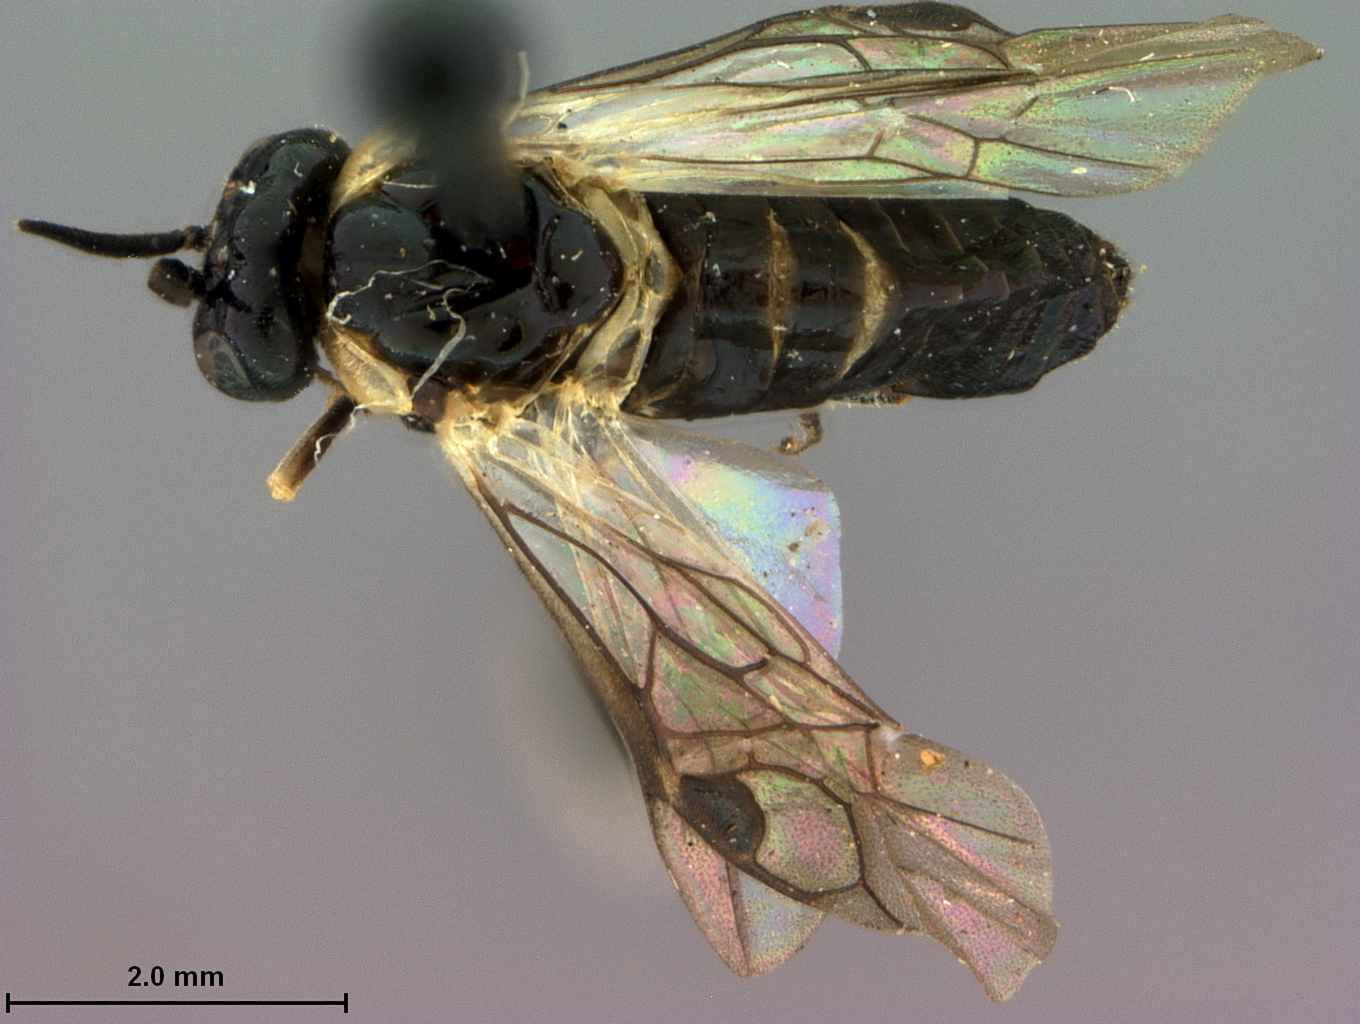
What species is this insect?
Ptenus patulus
